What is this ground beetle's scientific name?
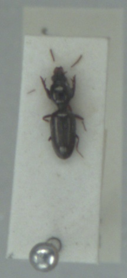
Dyschirius politus
